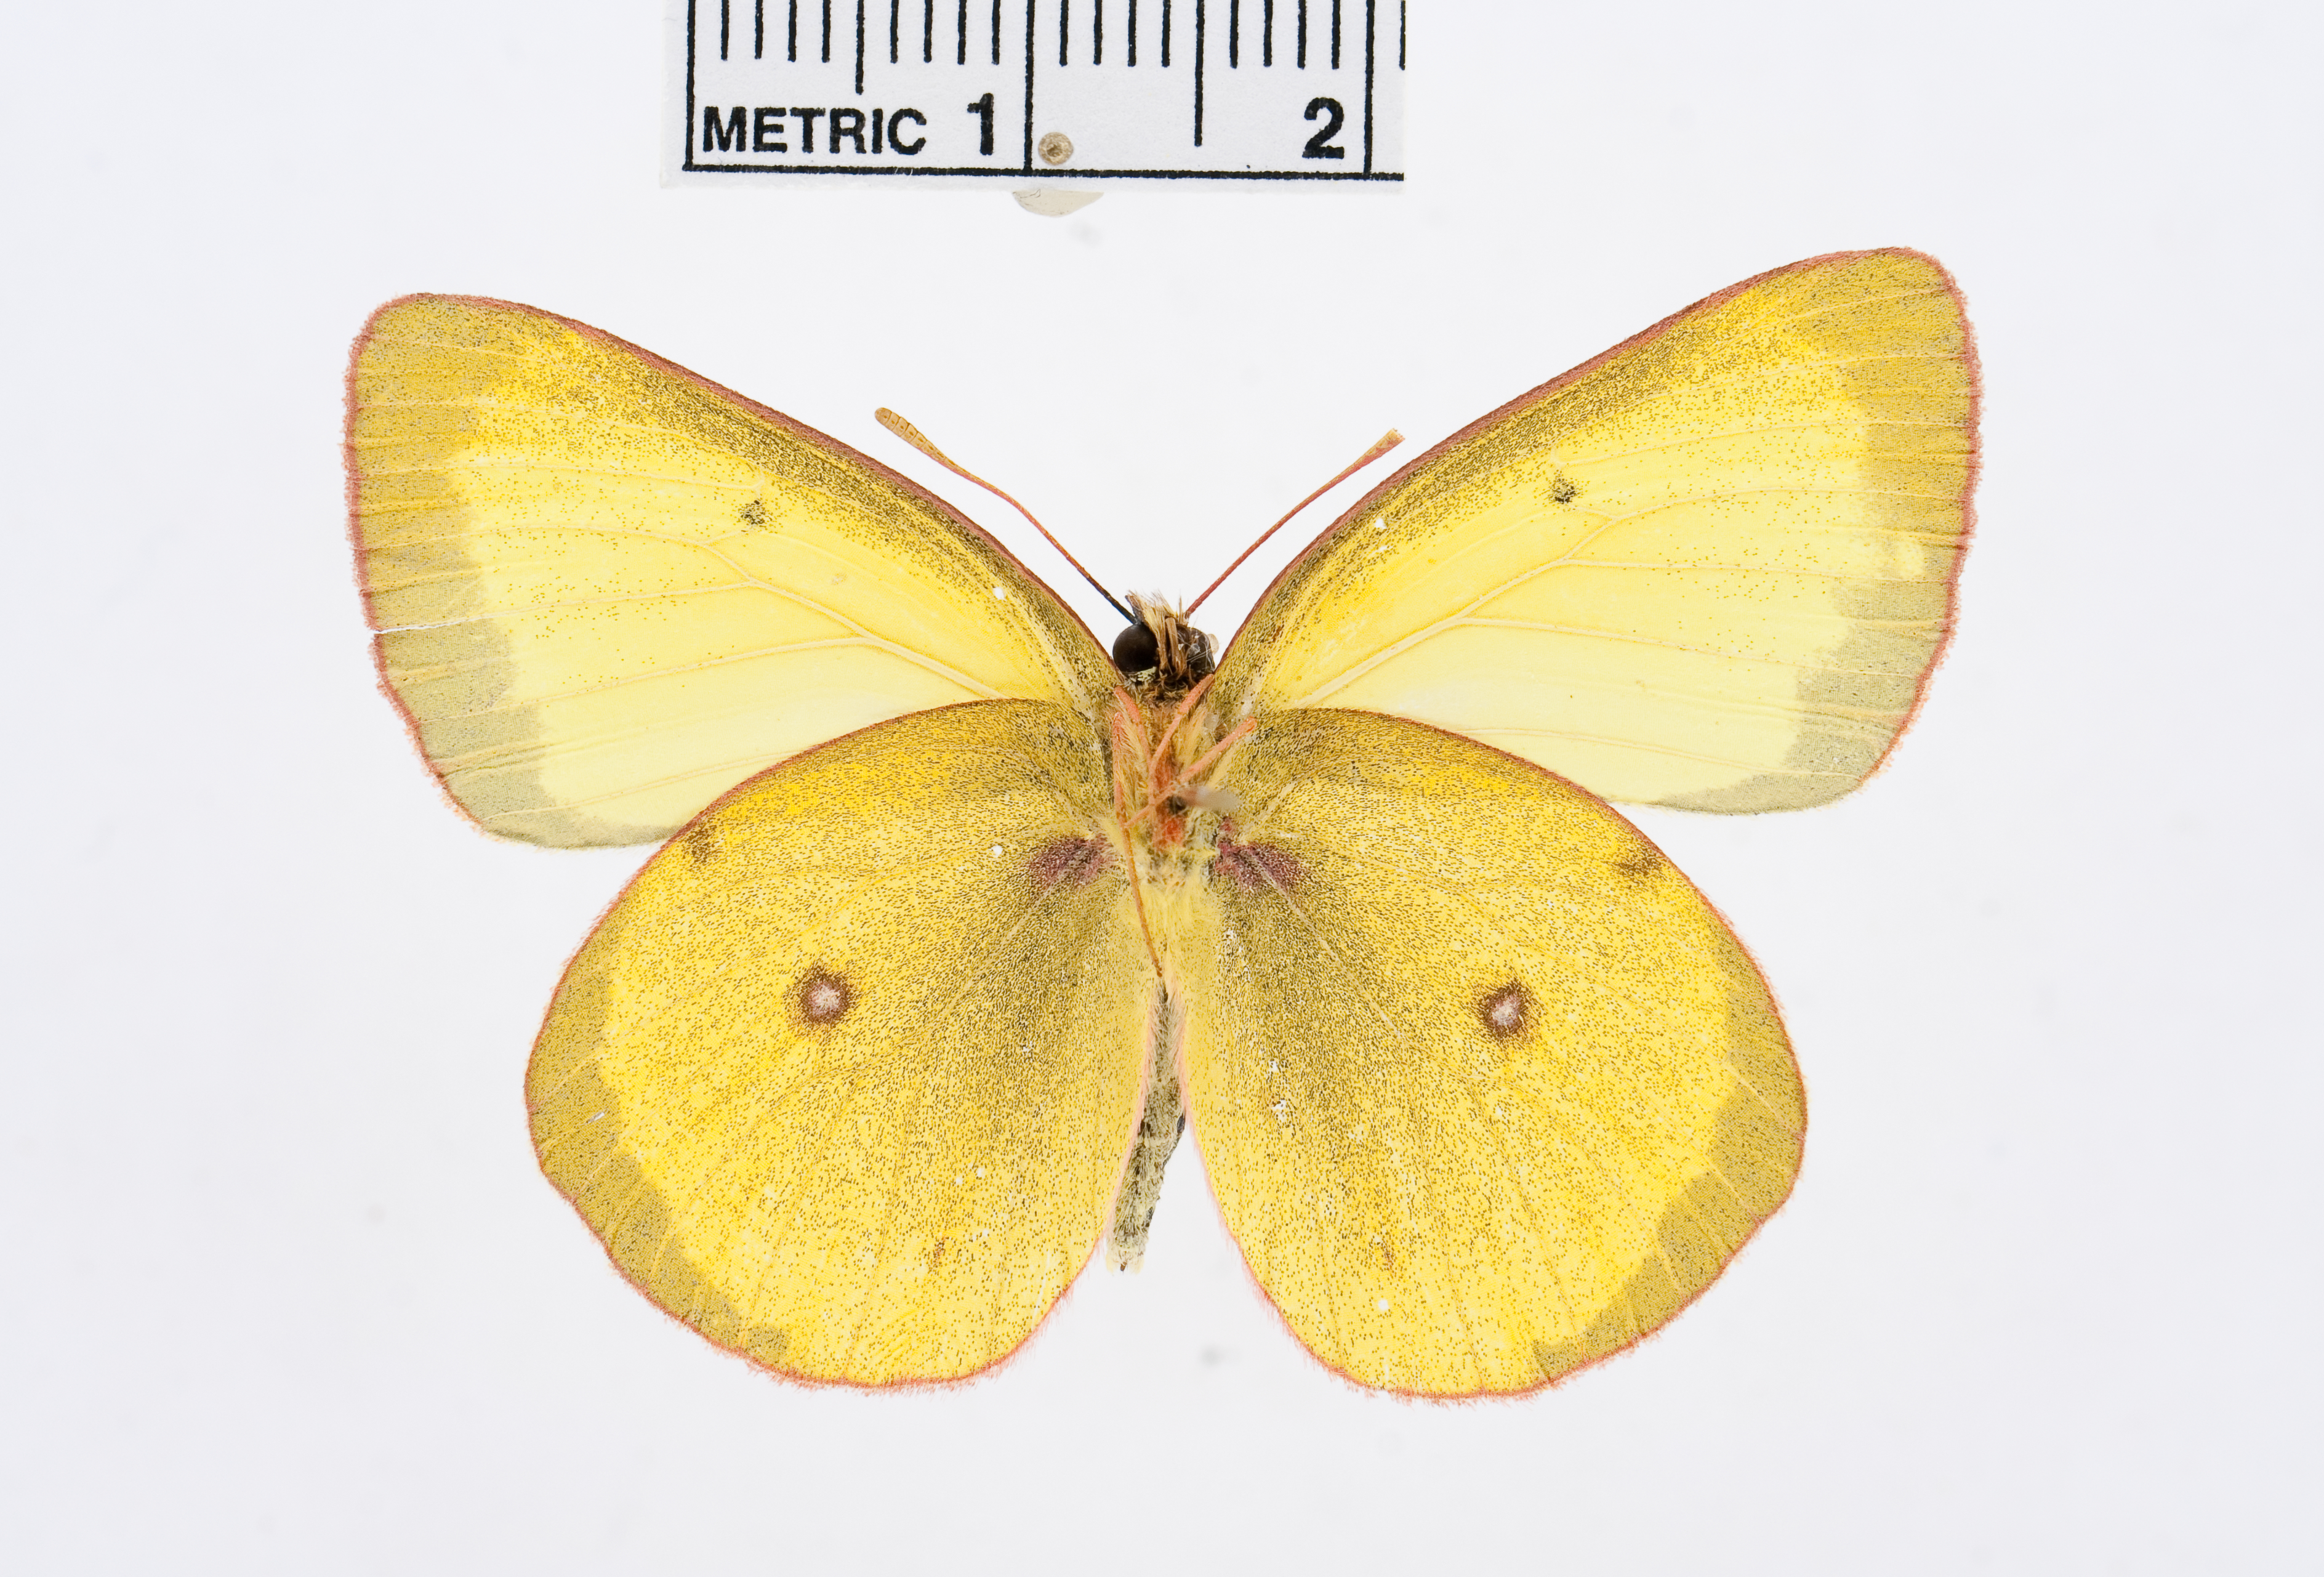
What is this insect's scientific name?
Colias occidentalis
